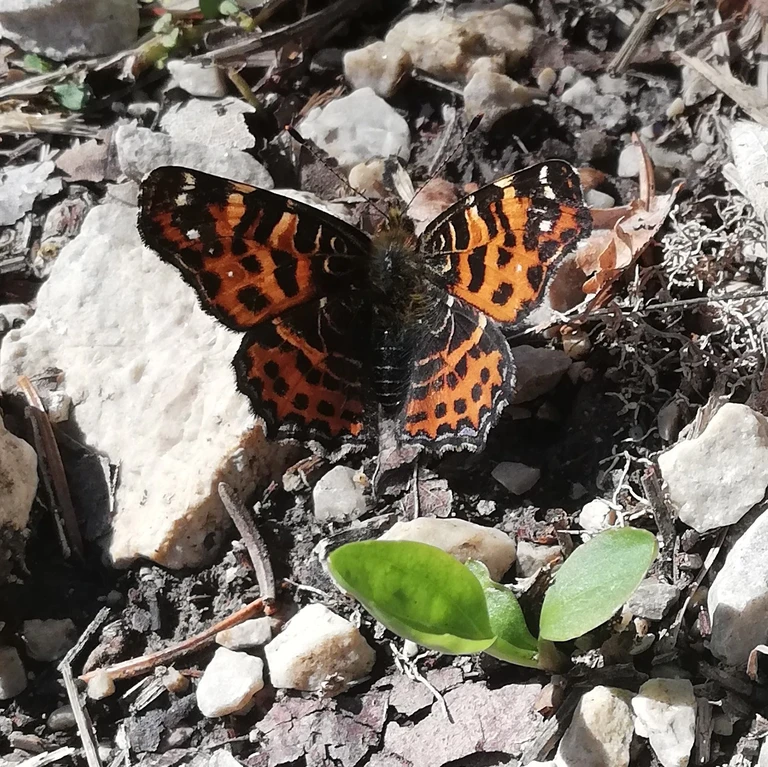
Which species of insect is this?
Araschnia levana
